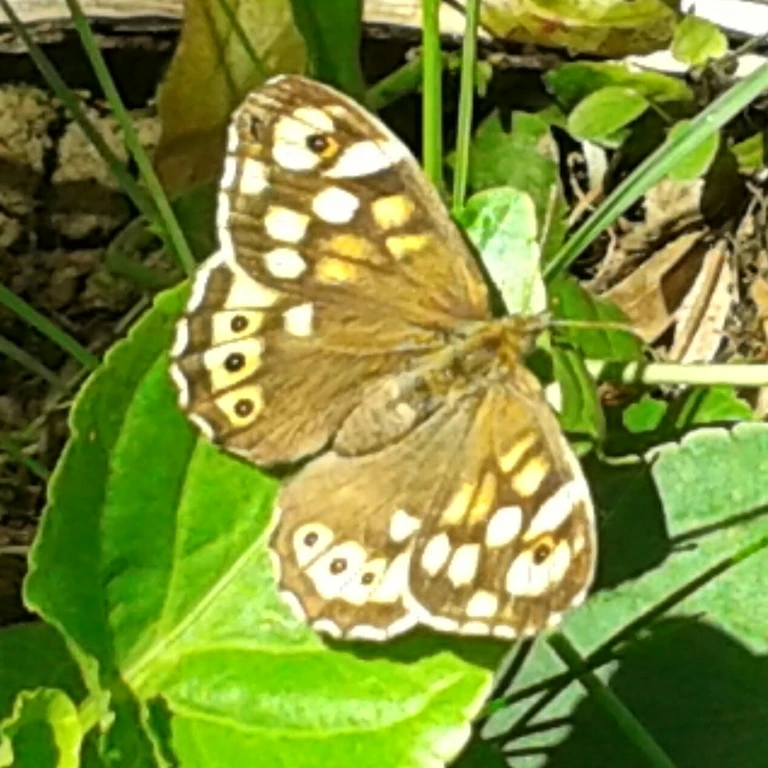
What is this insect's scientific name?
Pararge aegeria
